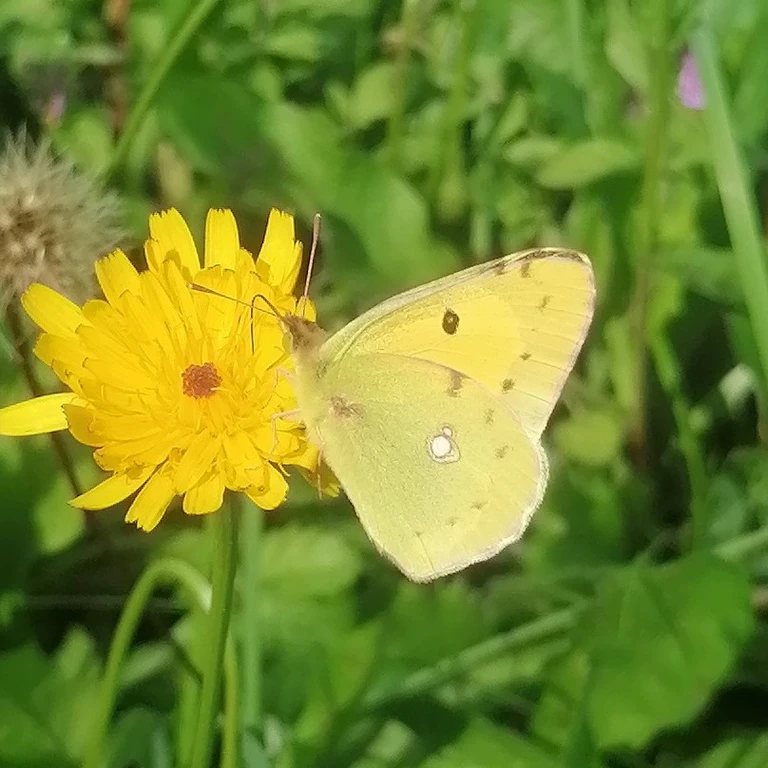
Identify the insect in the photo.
Colias croceus
